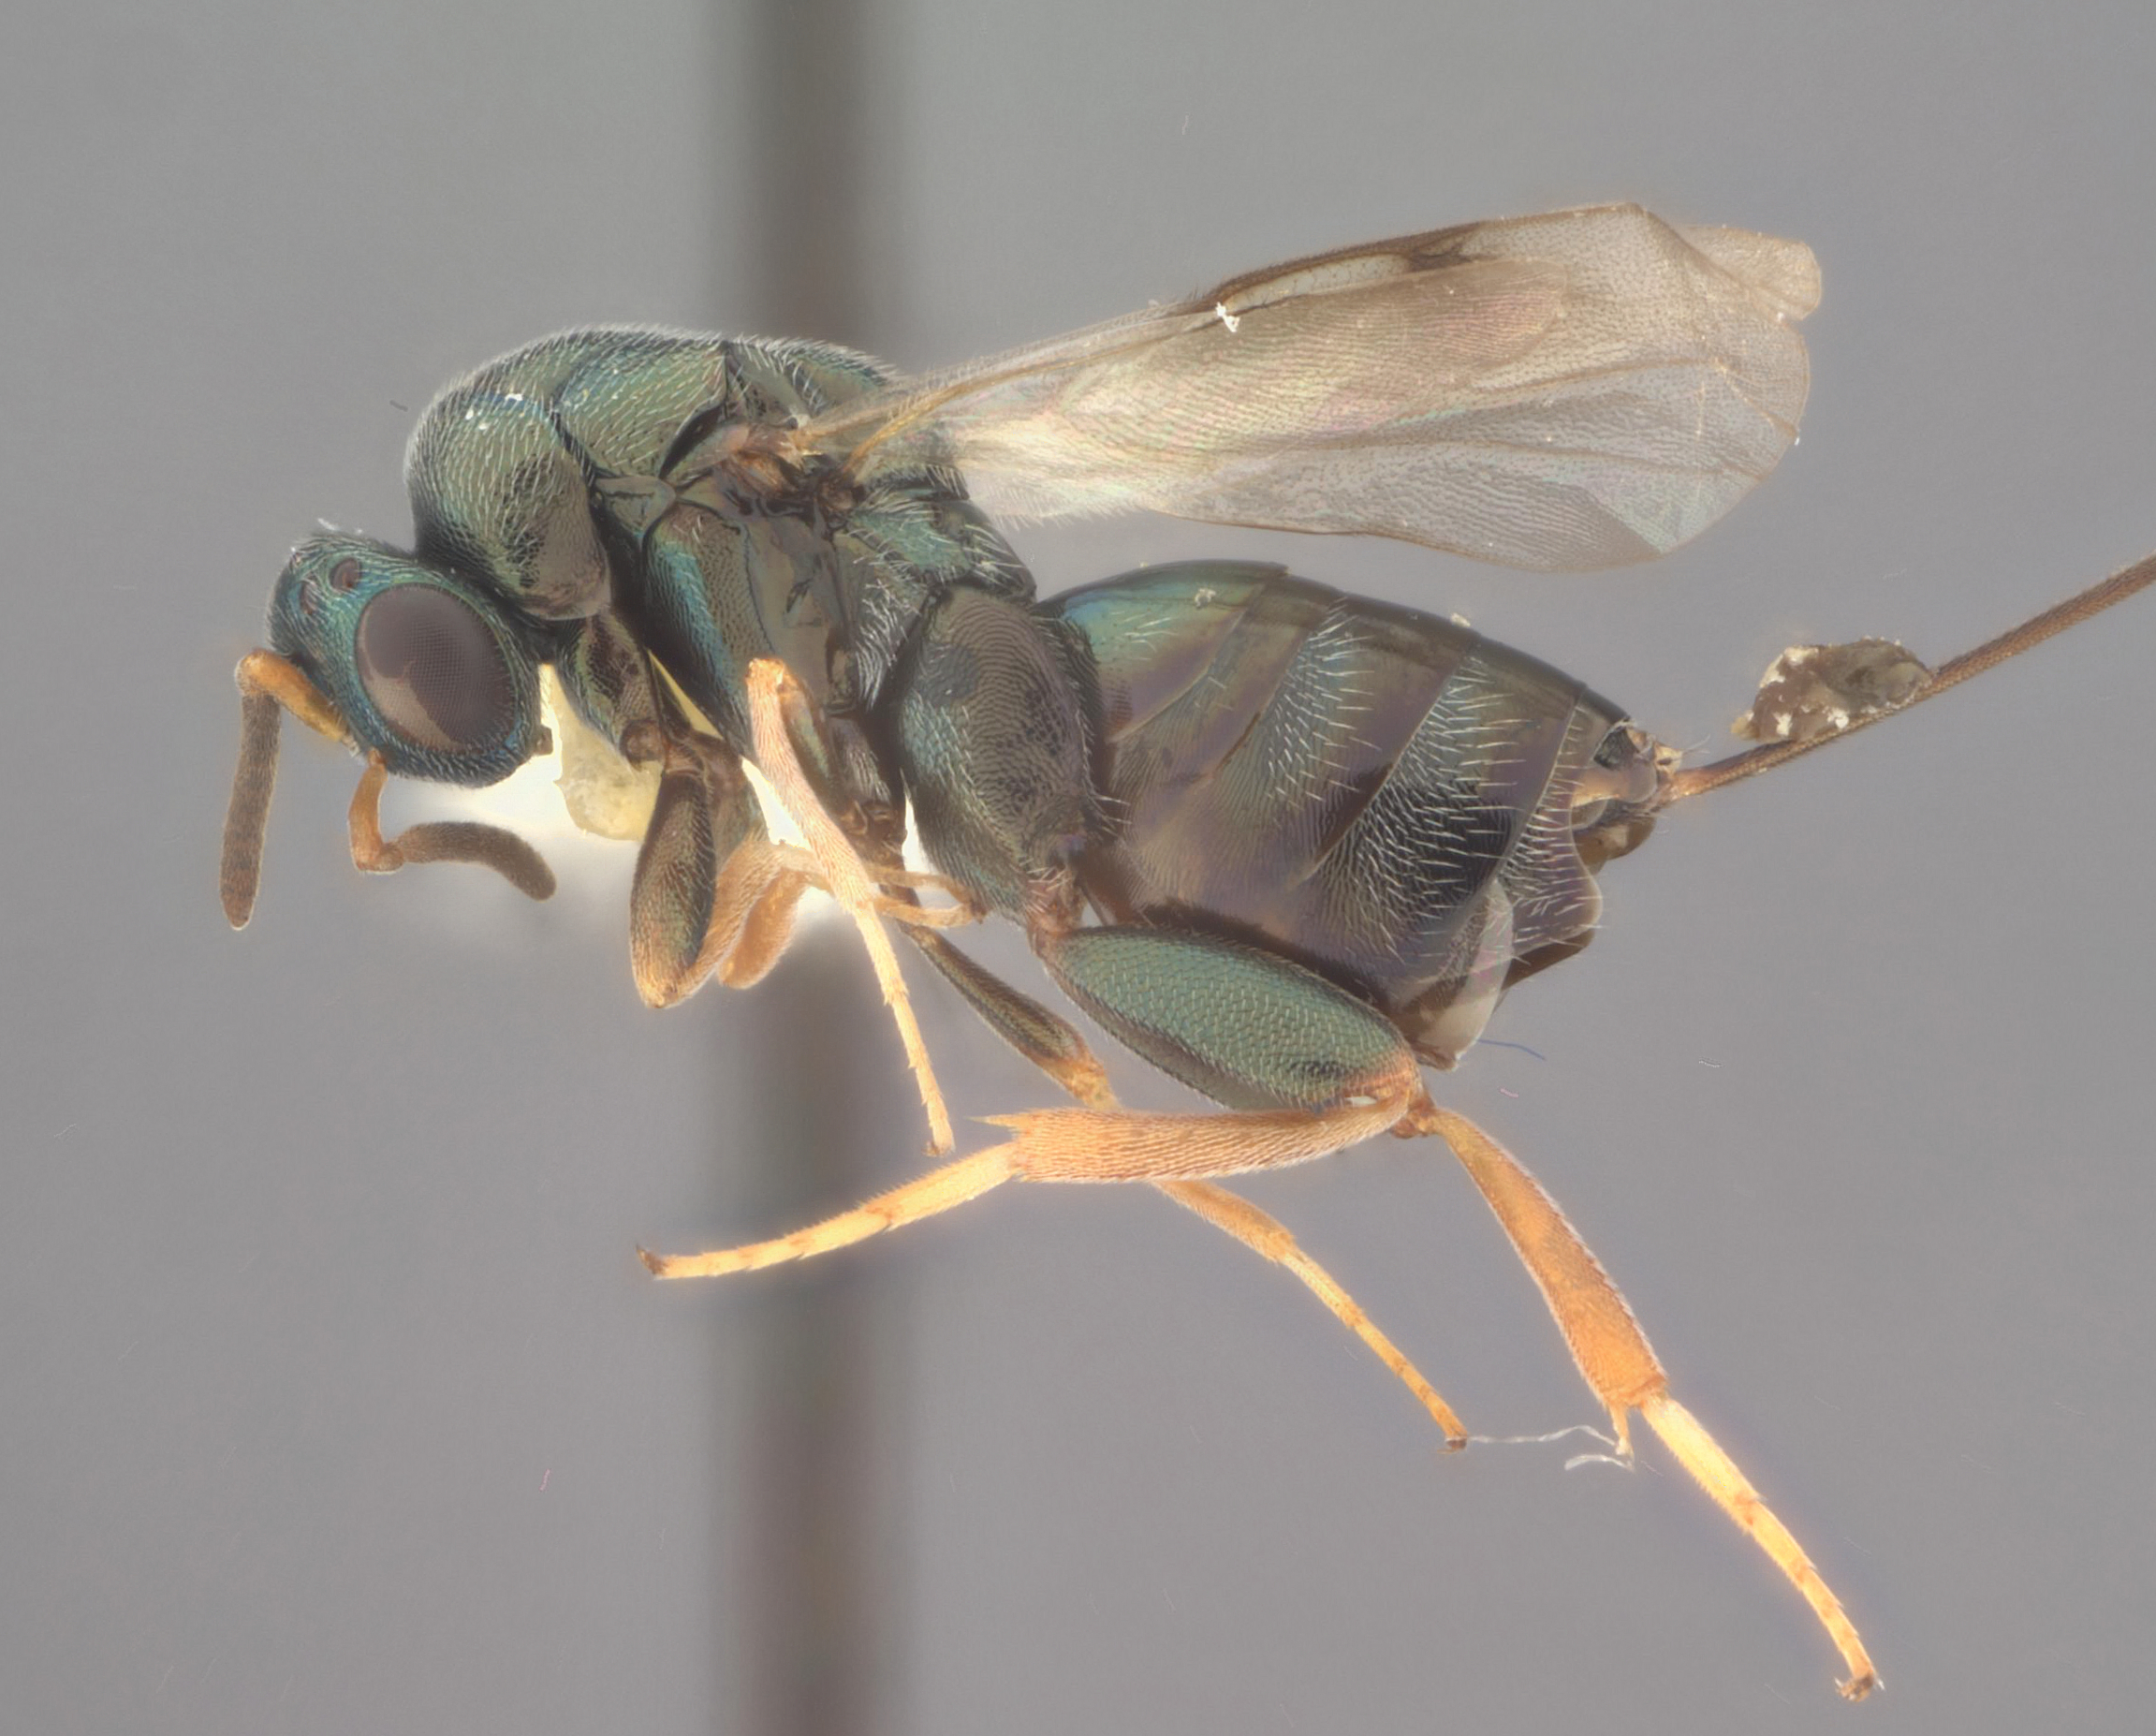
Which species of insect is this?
Monodontomerus acrostigmus
